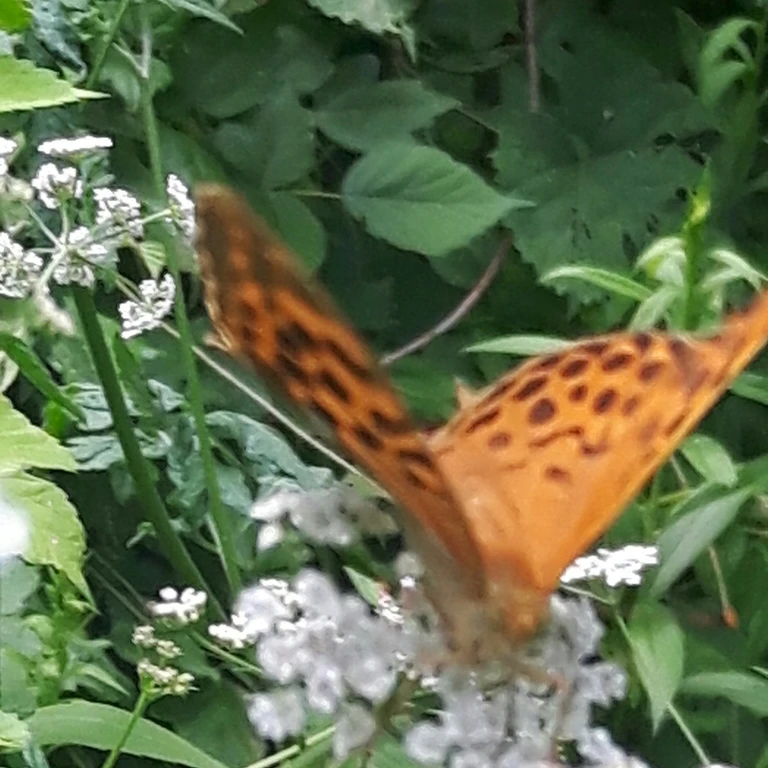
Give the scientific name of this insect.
Argynnis paphia
